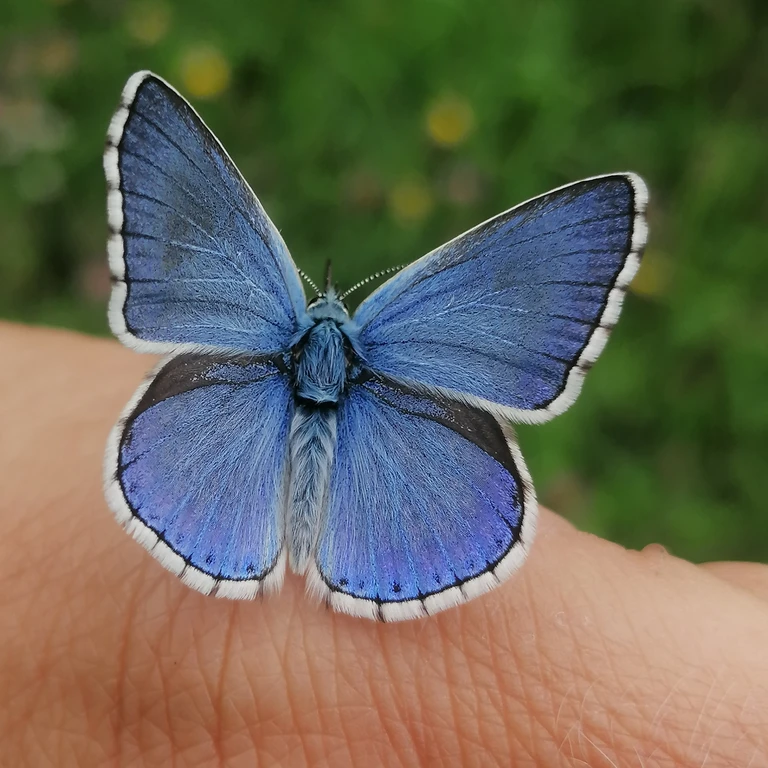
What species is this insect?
Lysandra bellargus
